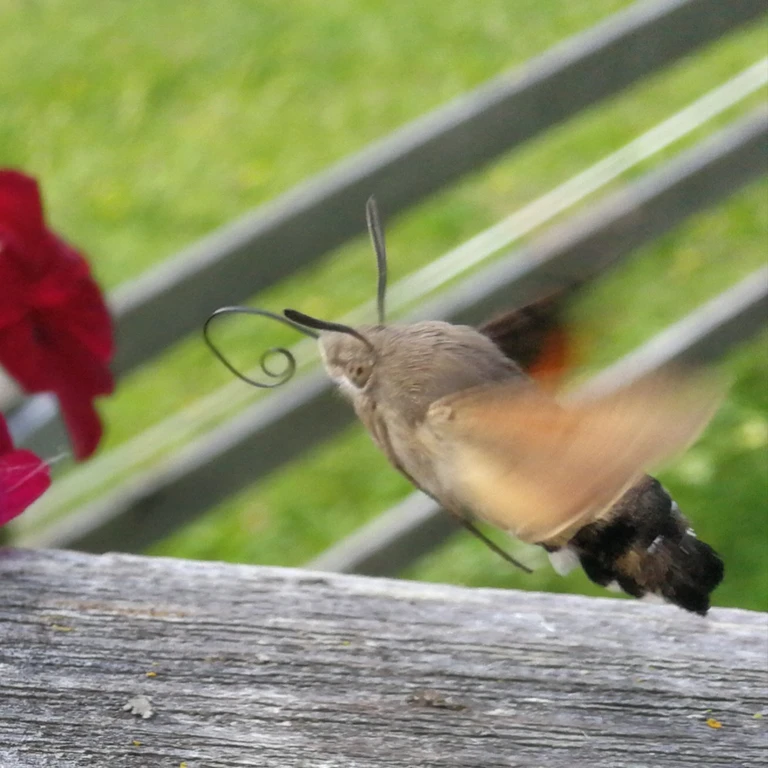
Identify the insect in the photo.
Macroglossum stellatarum
